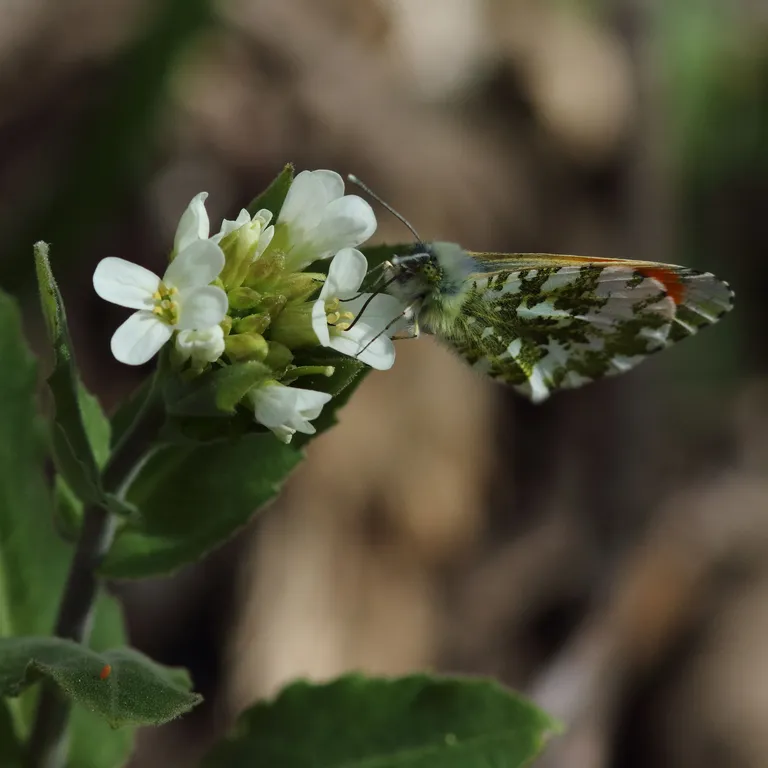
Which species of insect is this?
Anthocharis cardamines
